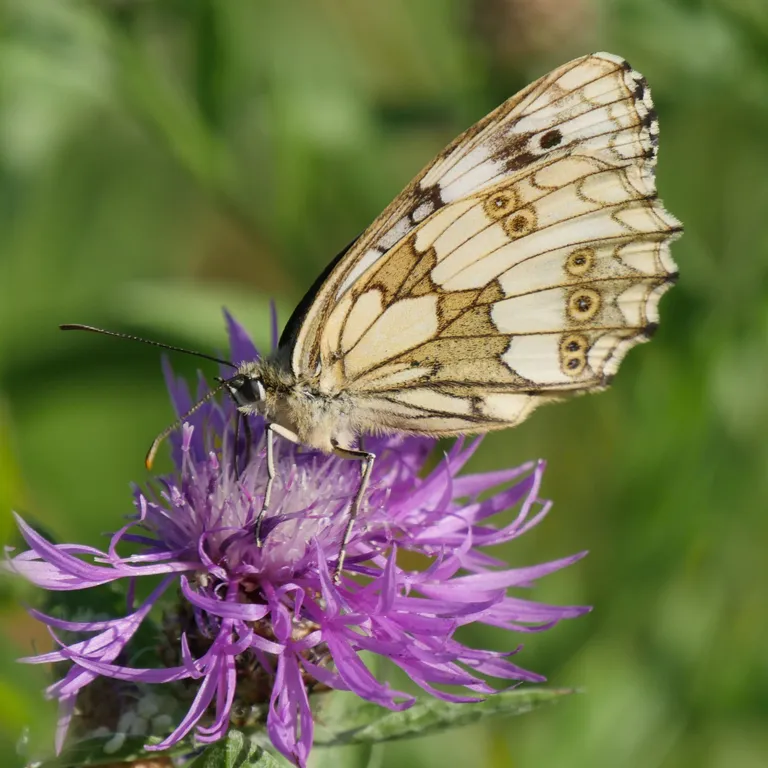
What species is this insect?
Melanargia galathea
